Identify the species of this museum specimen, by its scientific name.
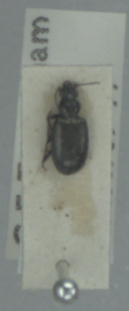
Bembidion tetracolum
